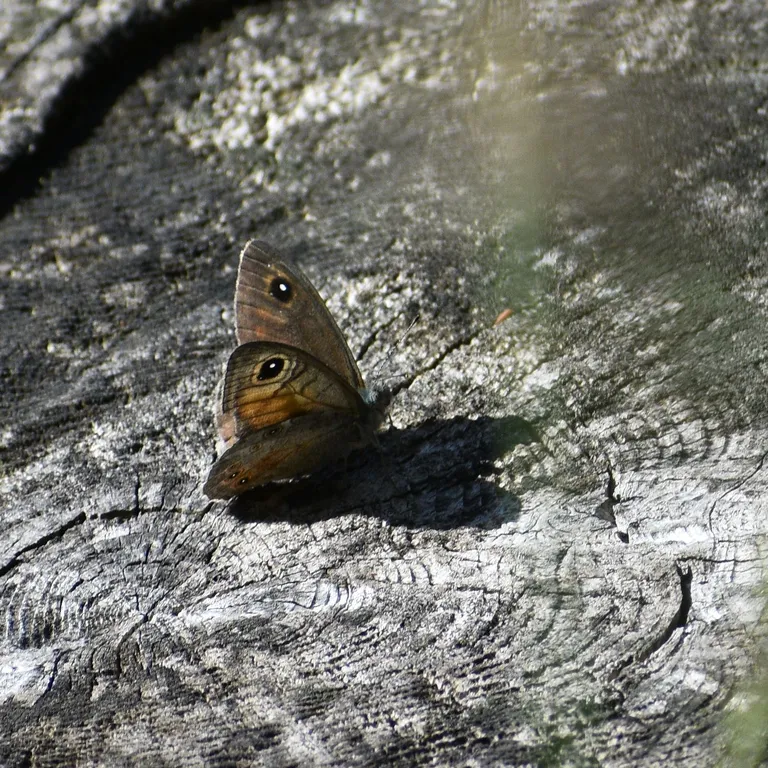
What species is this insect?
Lasiommata maera (also Pararge maera)
